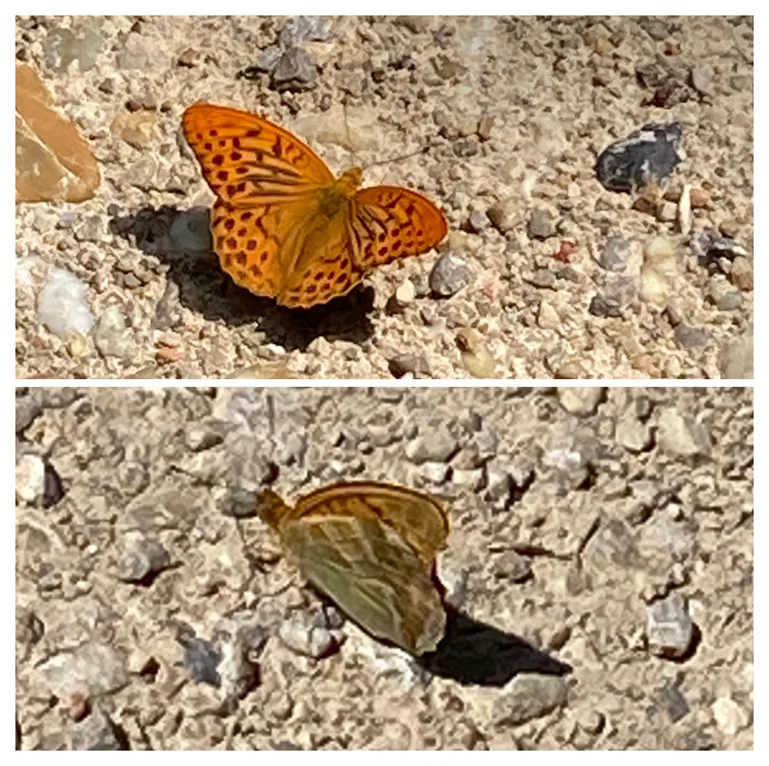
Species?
Argynnis paphia
